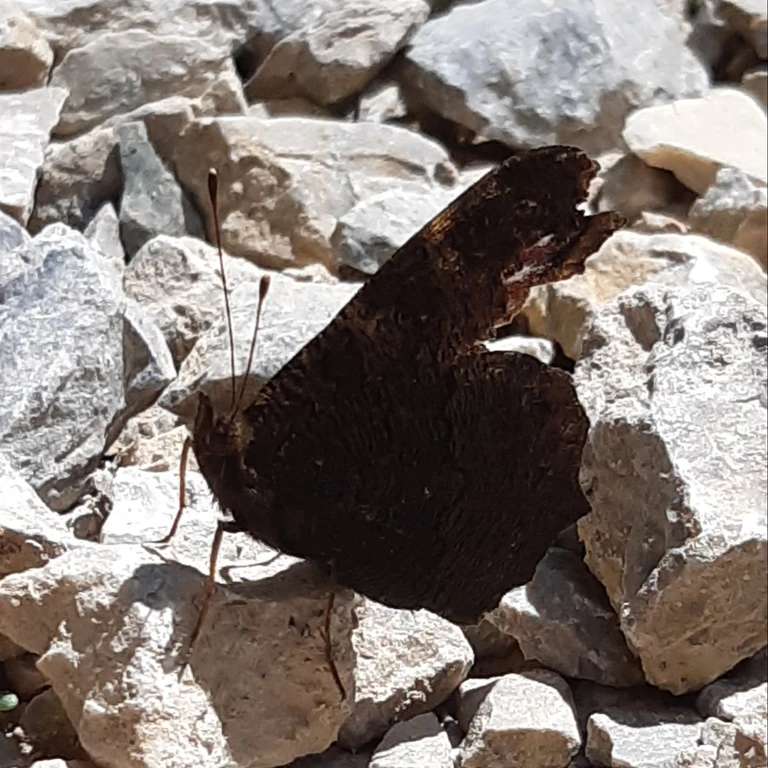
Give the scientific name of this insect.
Aglais io
